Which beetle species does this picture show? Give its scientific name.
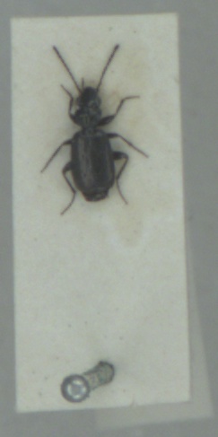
Syntomus foveatus
